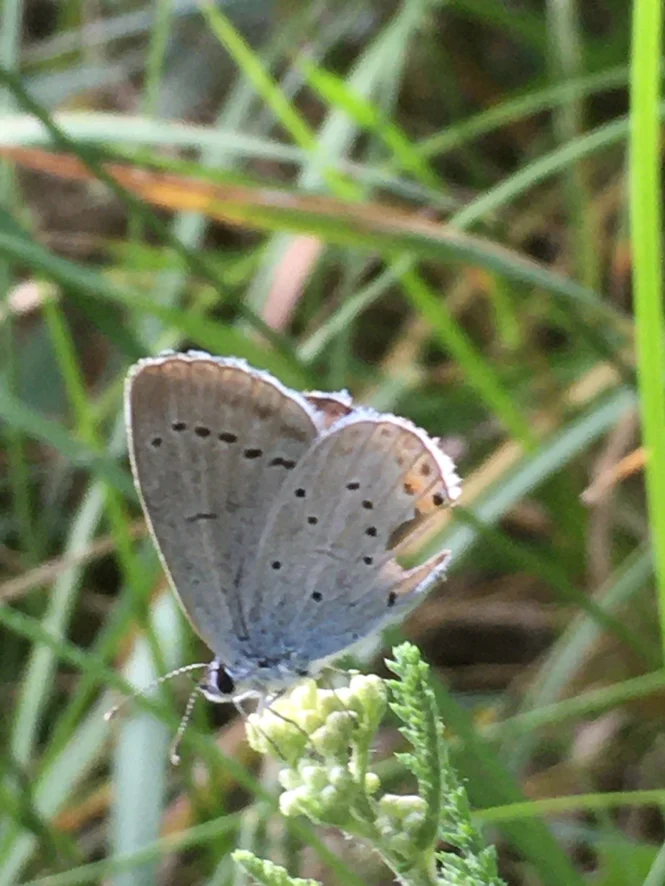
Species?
Cupido argiades (also Elkalyce argiades)
